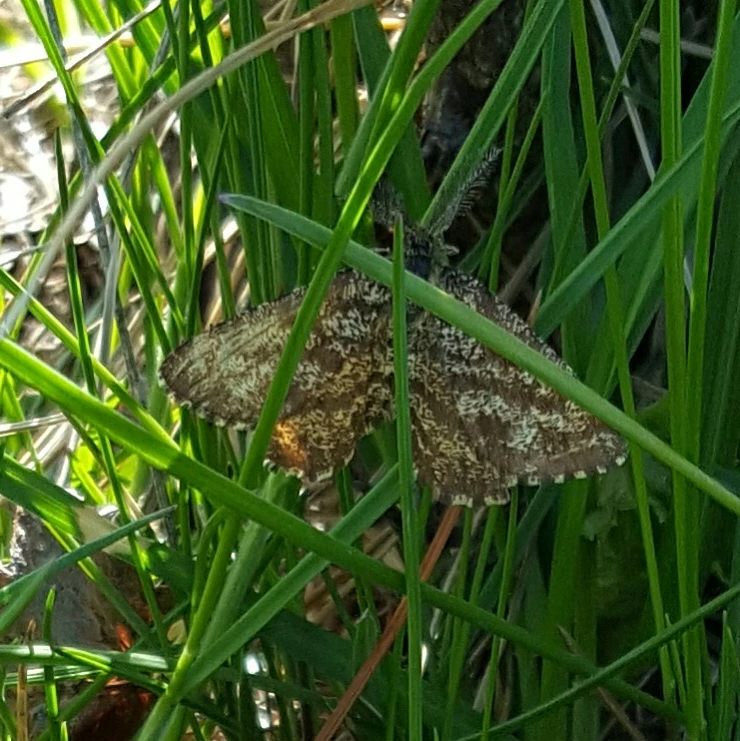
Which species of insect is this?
Ematurga atomaria
